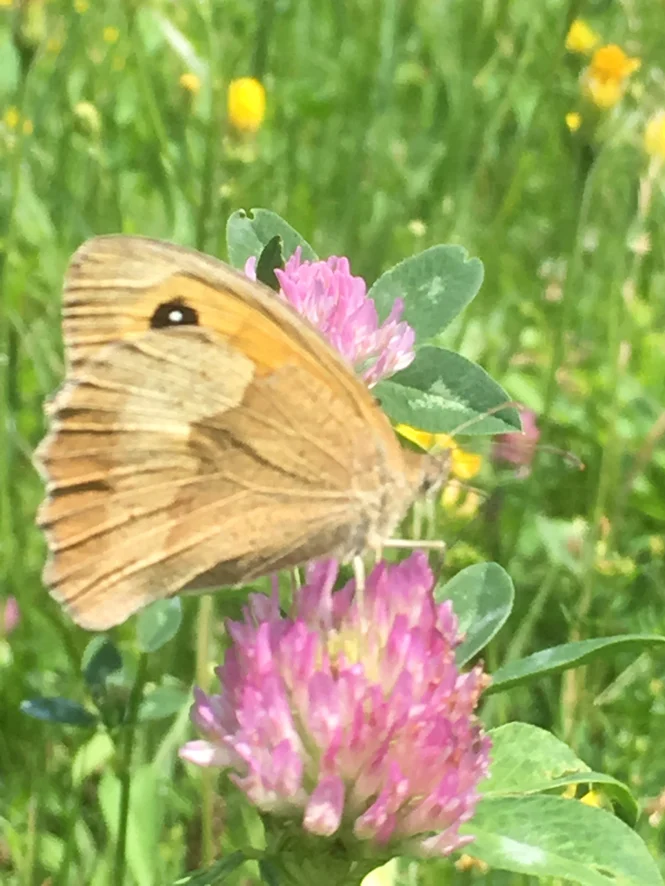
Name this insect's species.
Maniola jurtina
